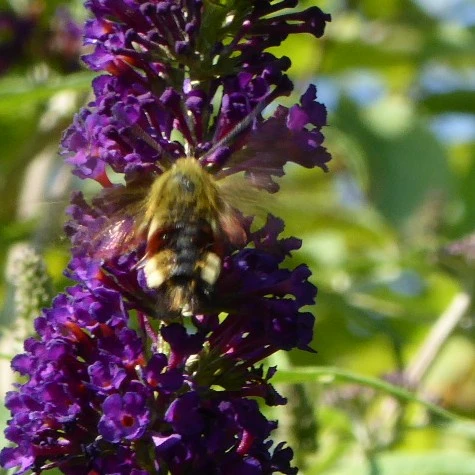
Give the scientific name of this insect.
Hemaris fuciformis
